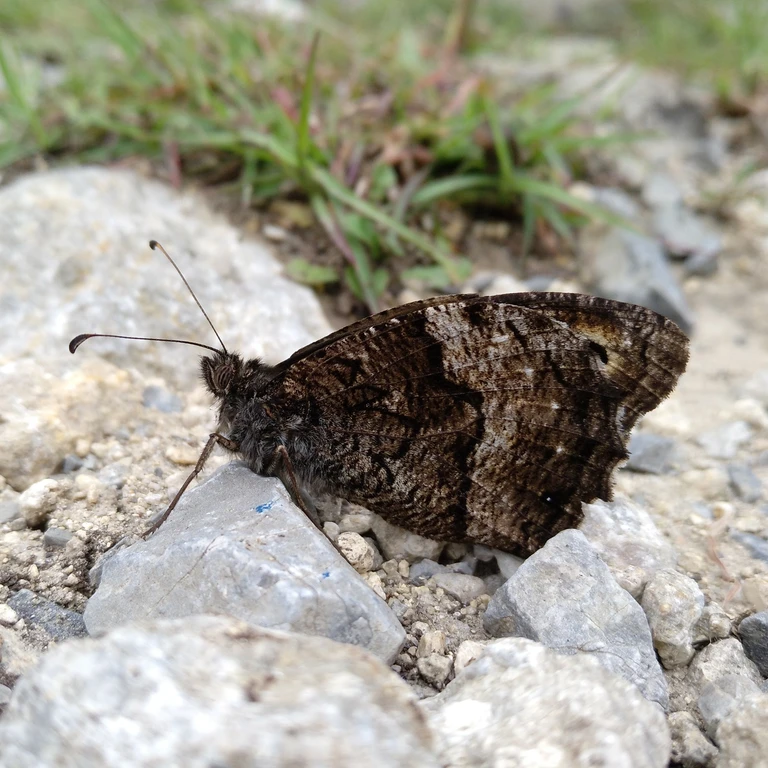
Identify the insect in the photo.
Hipparchia fagi
